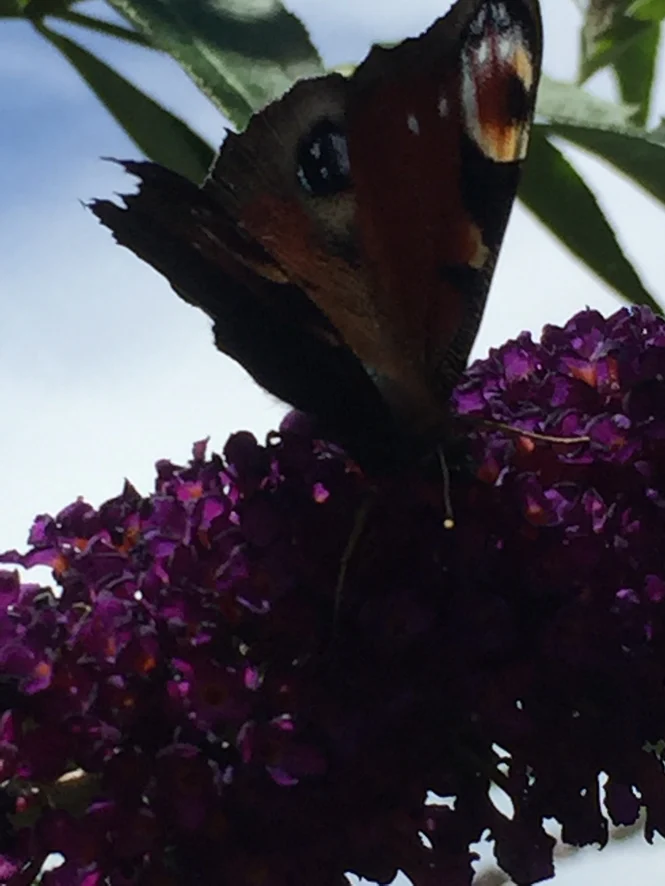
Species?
Aglais io
